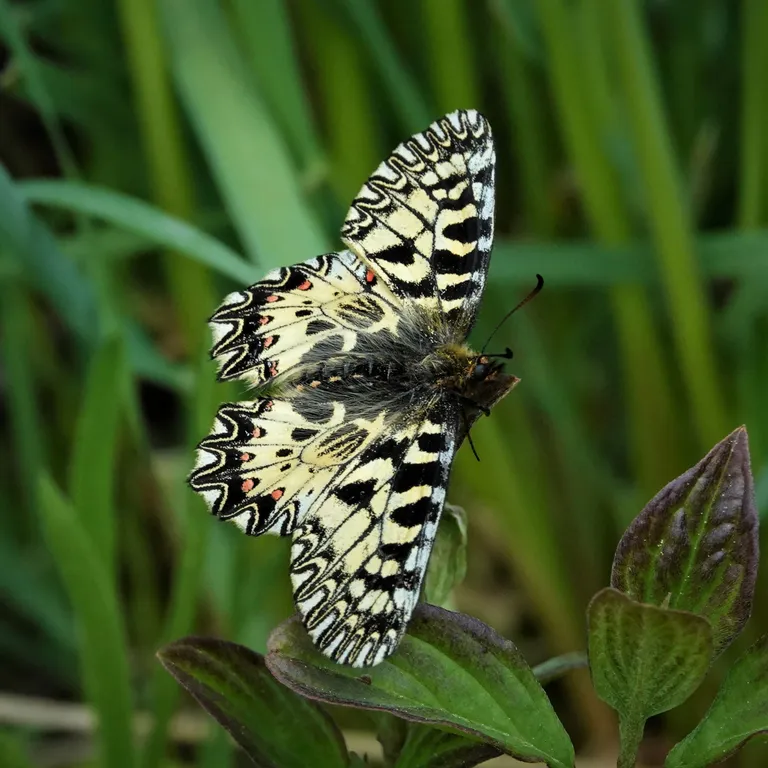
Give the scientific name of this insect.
Zerynthia polyxena
